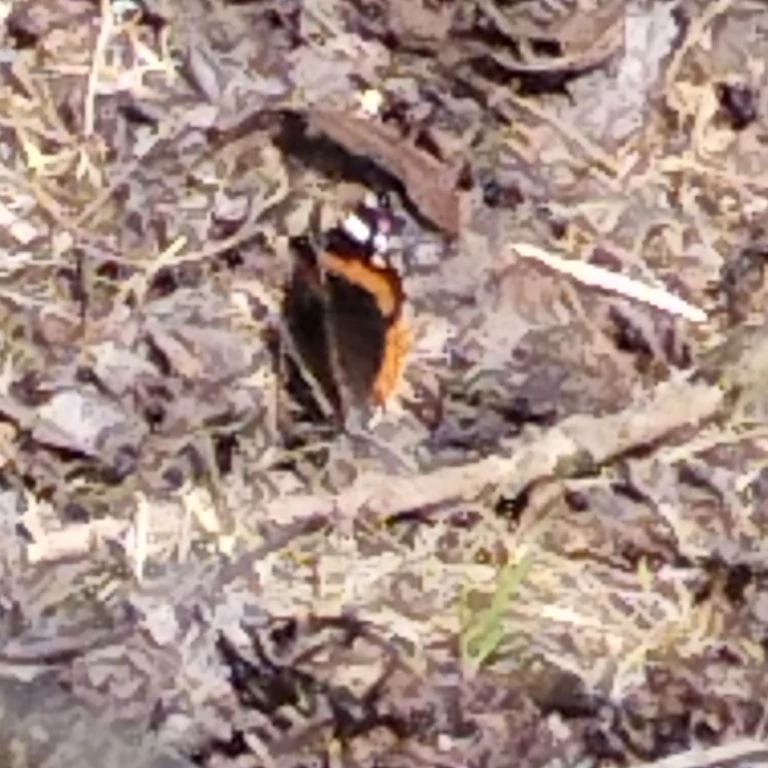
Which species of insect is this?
Vanessa atalanta
